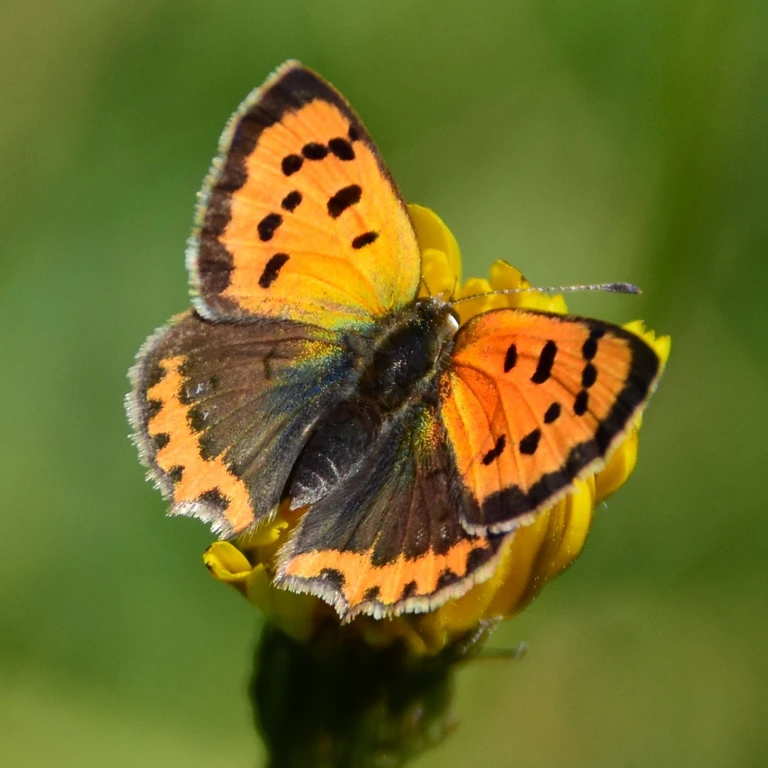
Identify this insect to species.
Lycaena phlaeas
